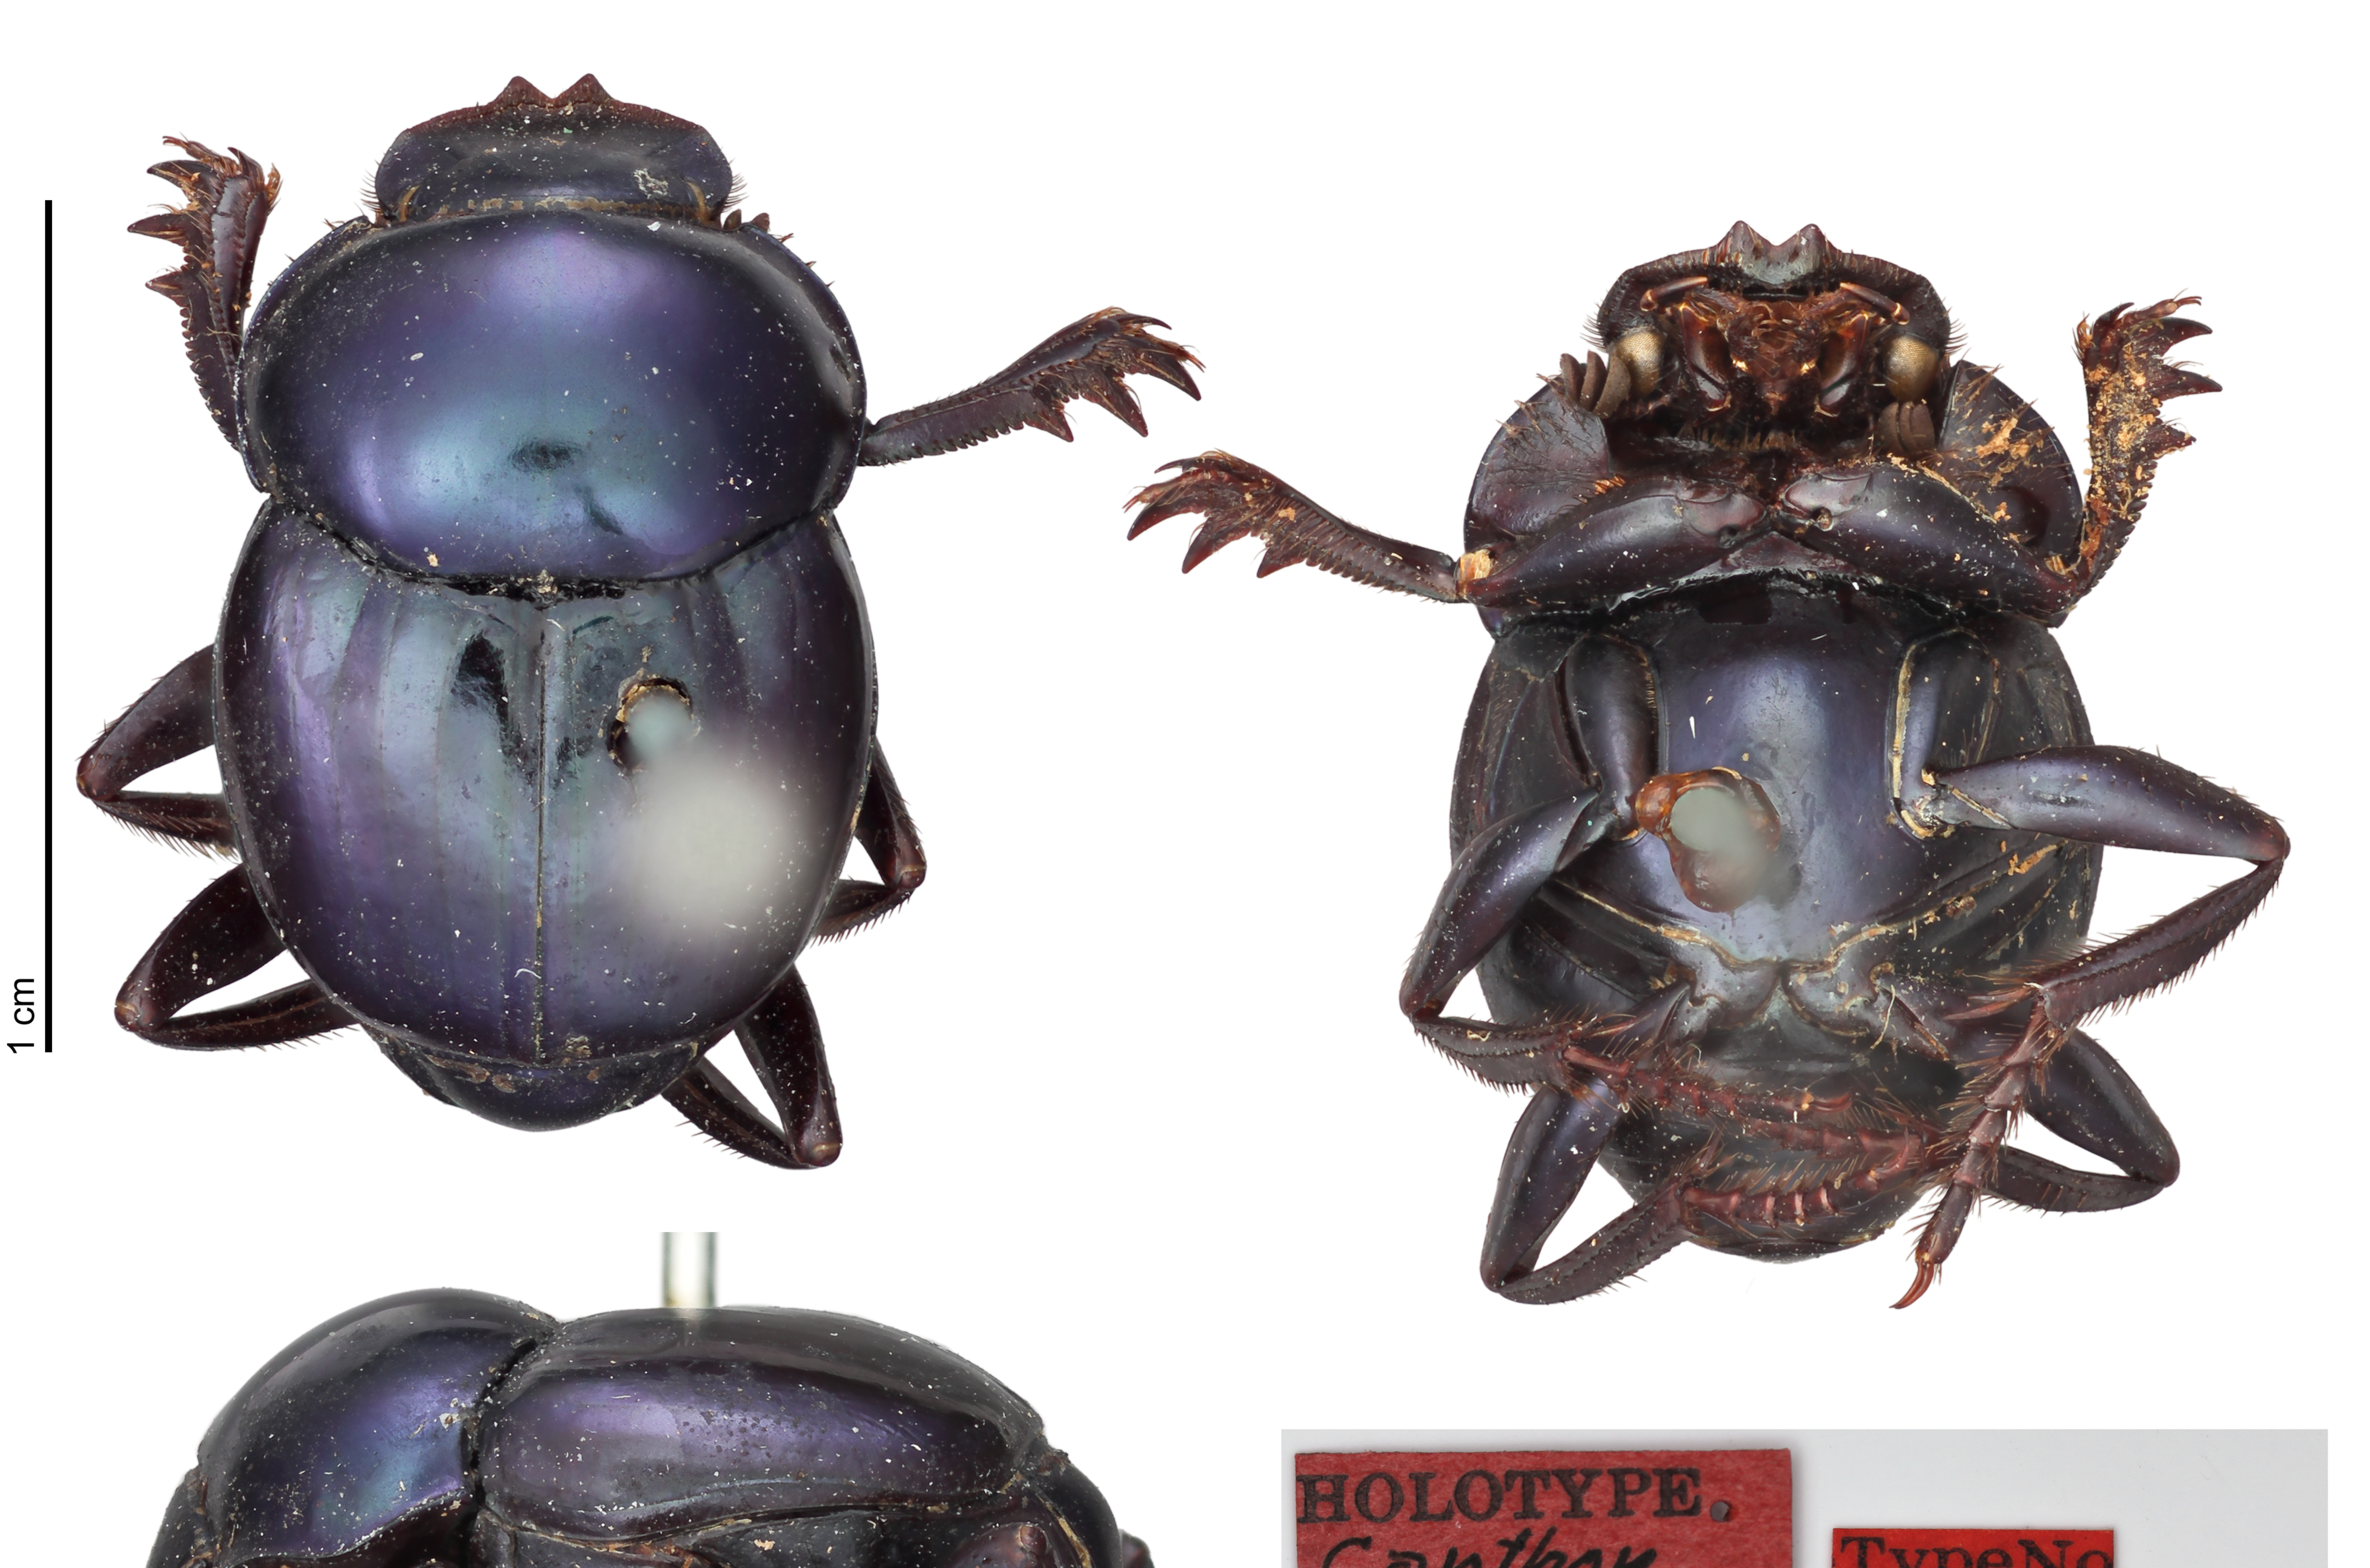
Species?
Canthon chiapas
